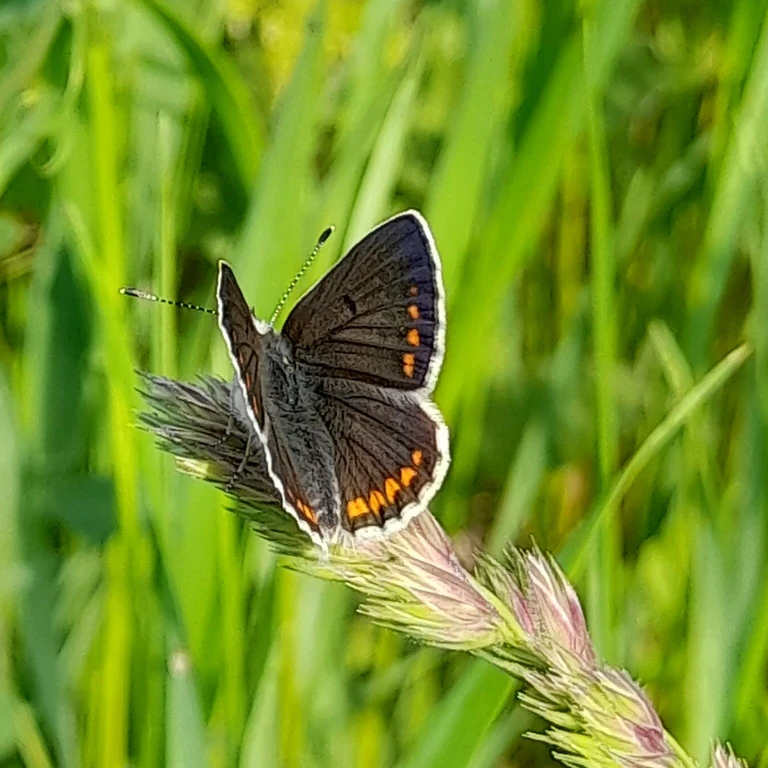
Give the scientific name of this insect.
Aricia agestis/artaxerxes
